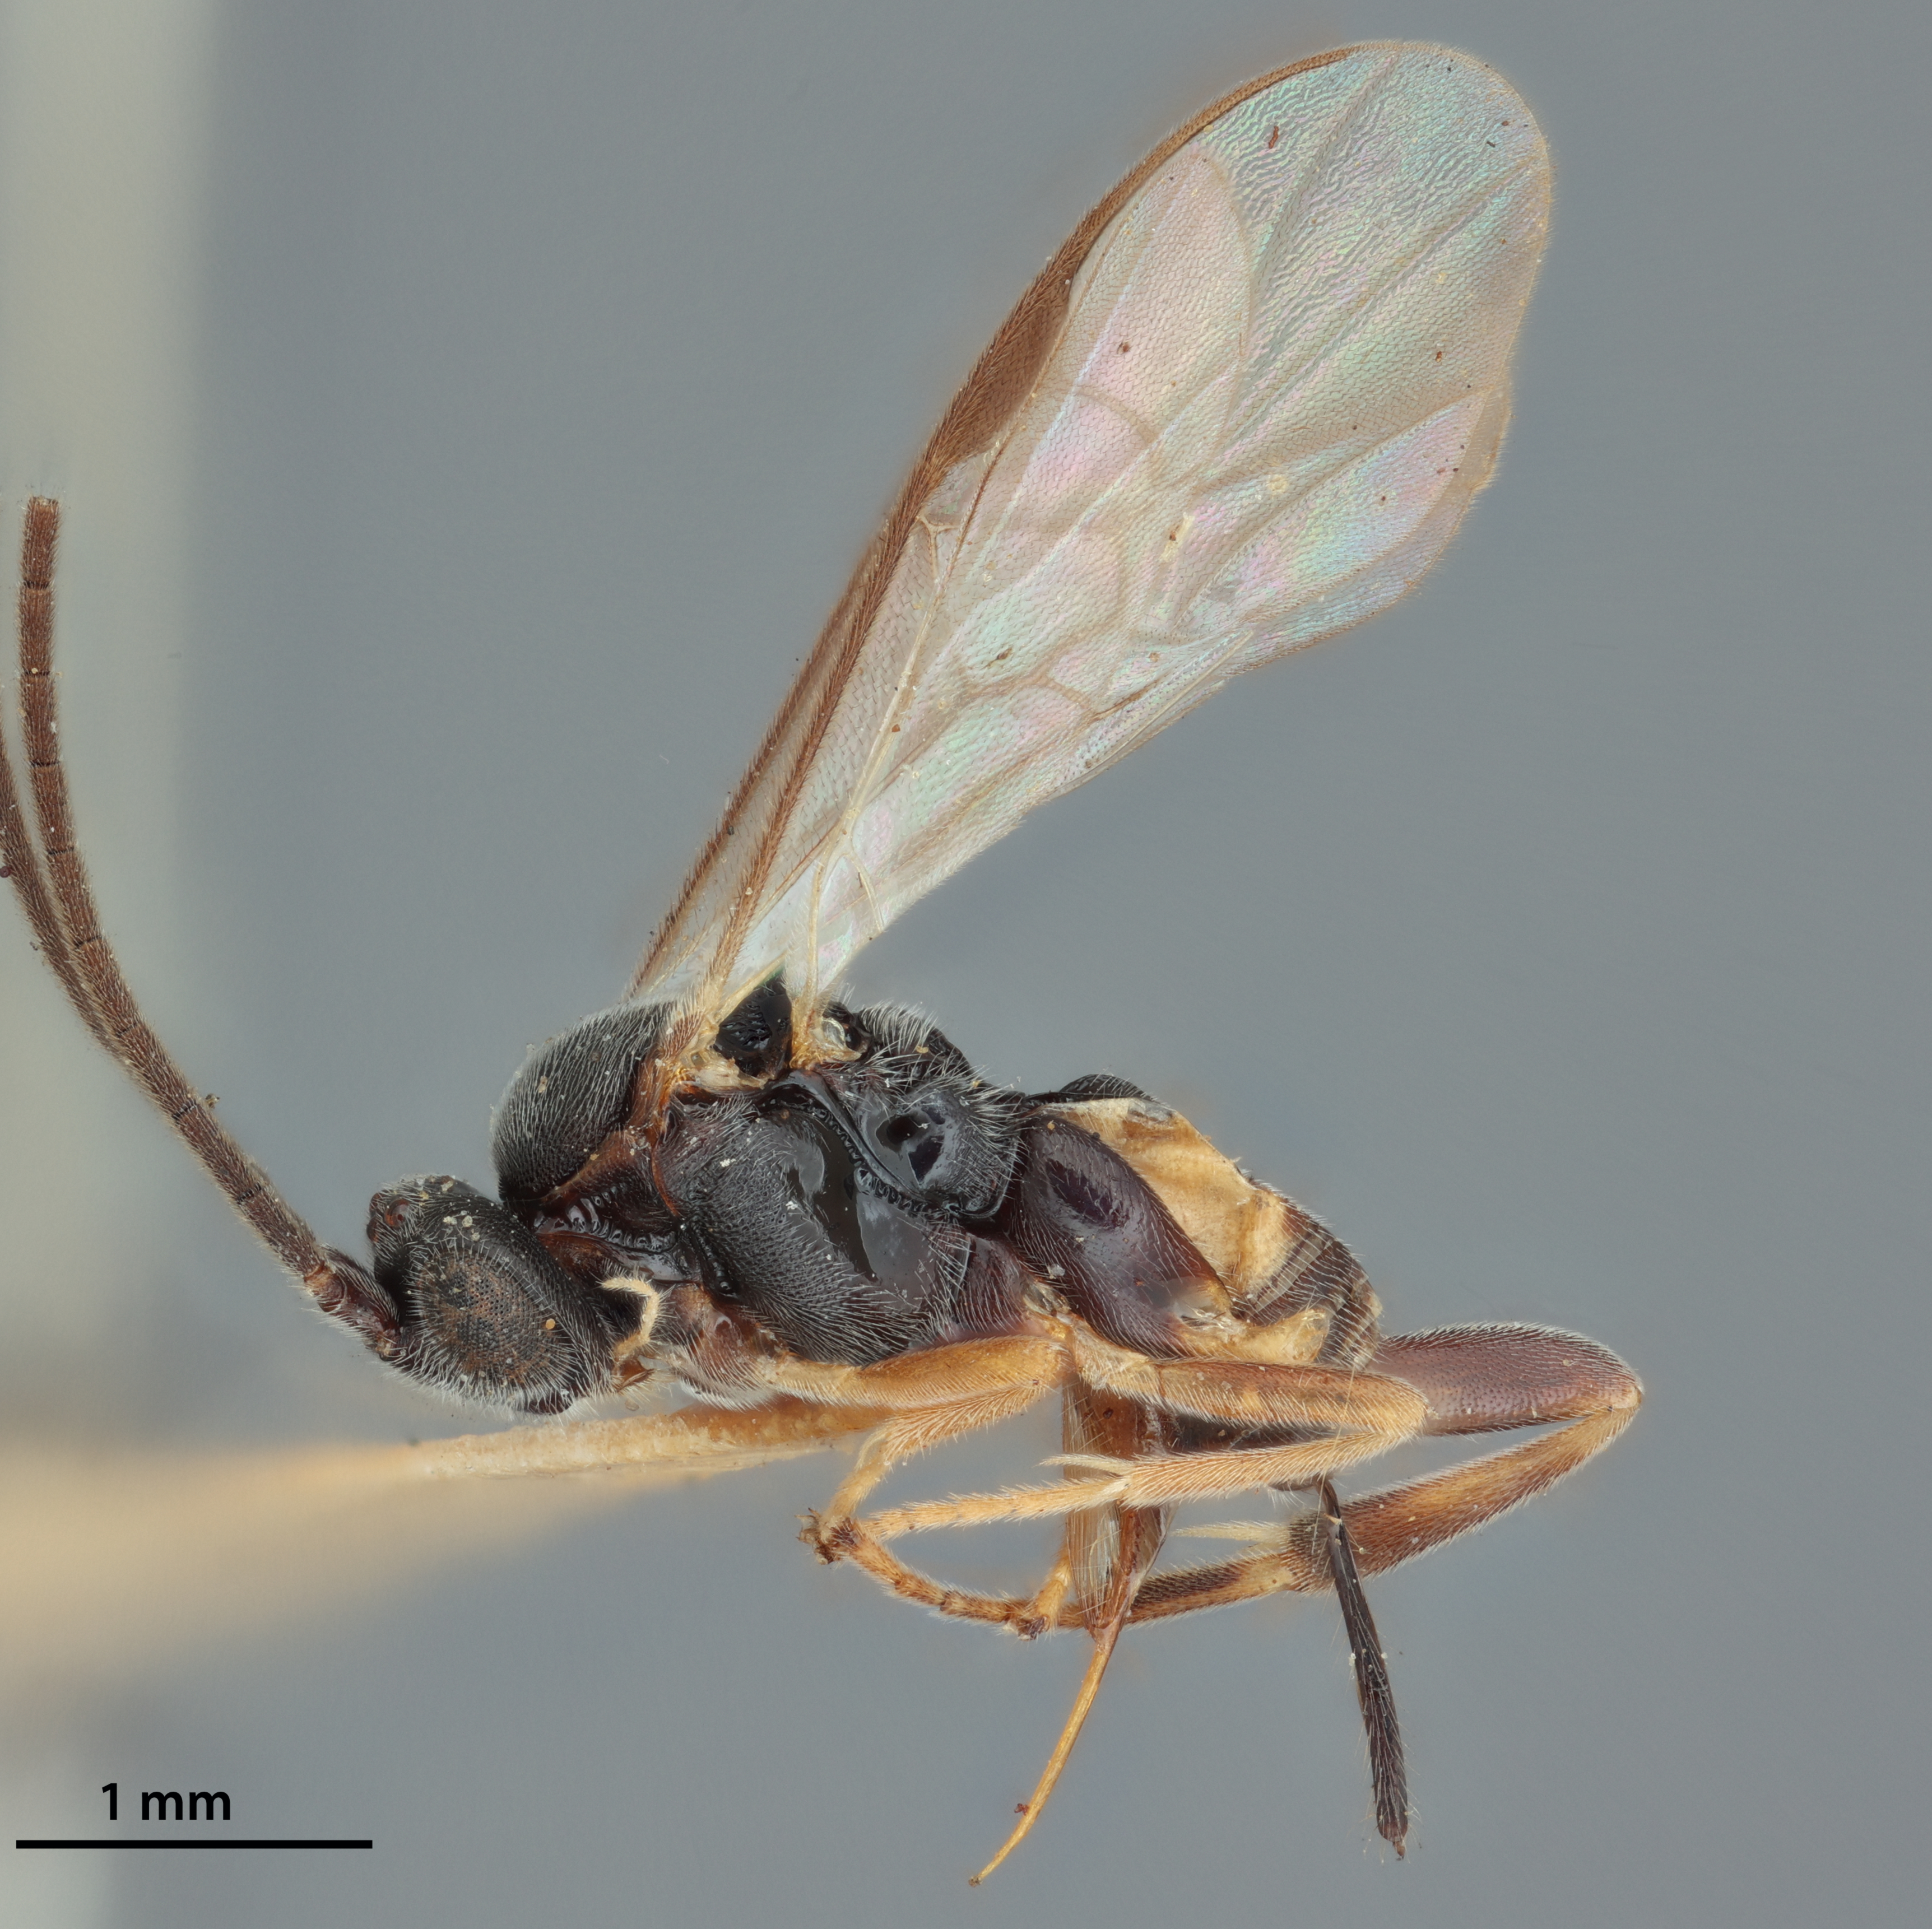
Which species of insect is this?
Apanteles cavifrons
